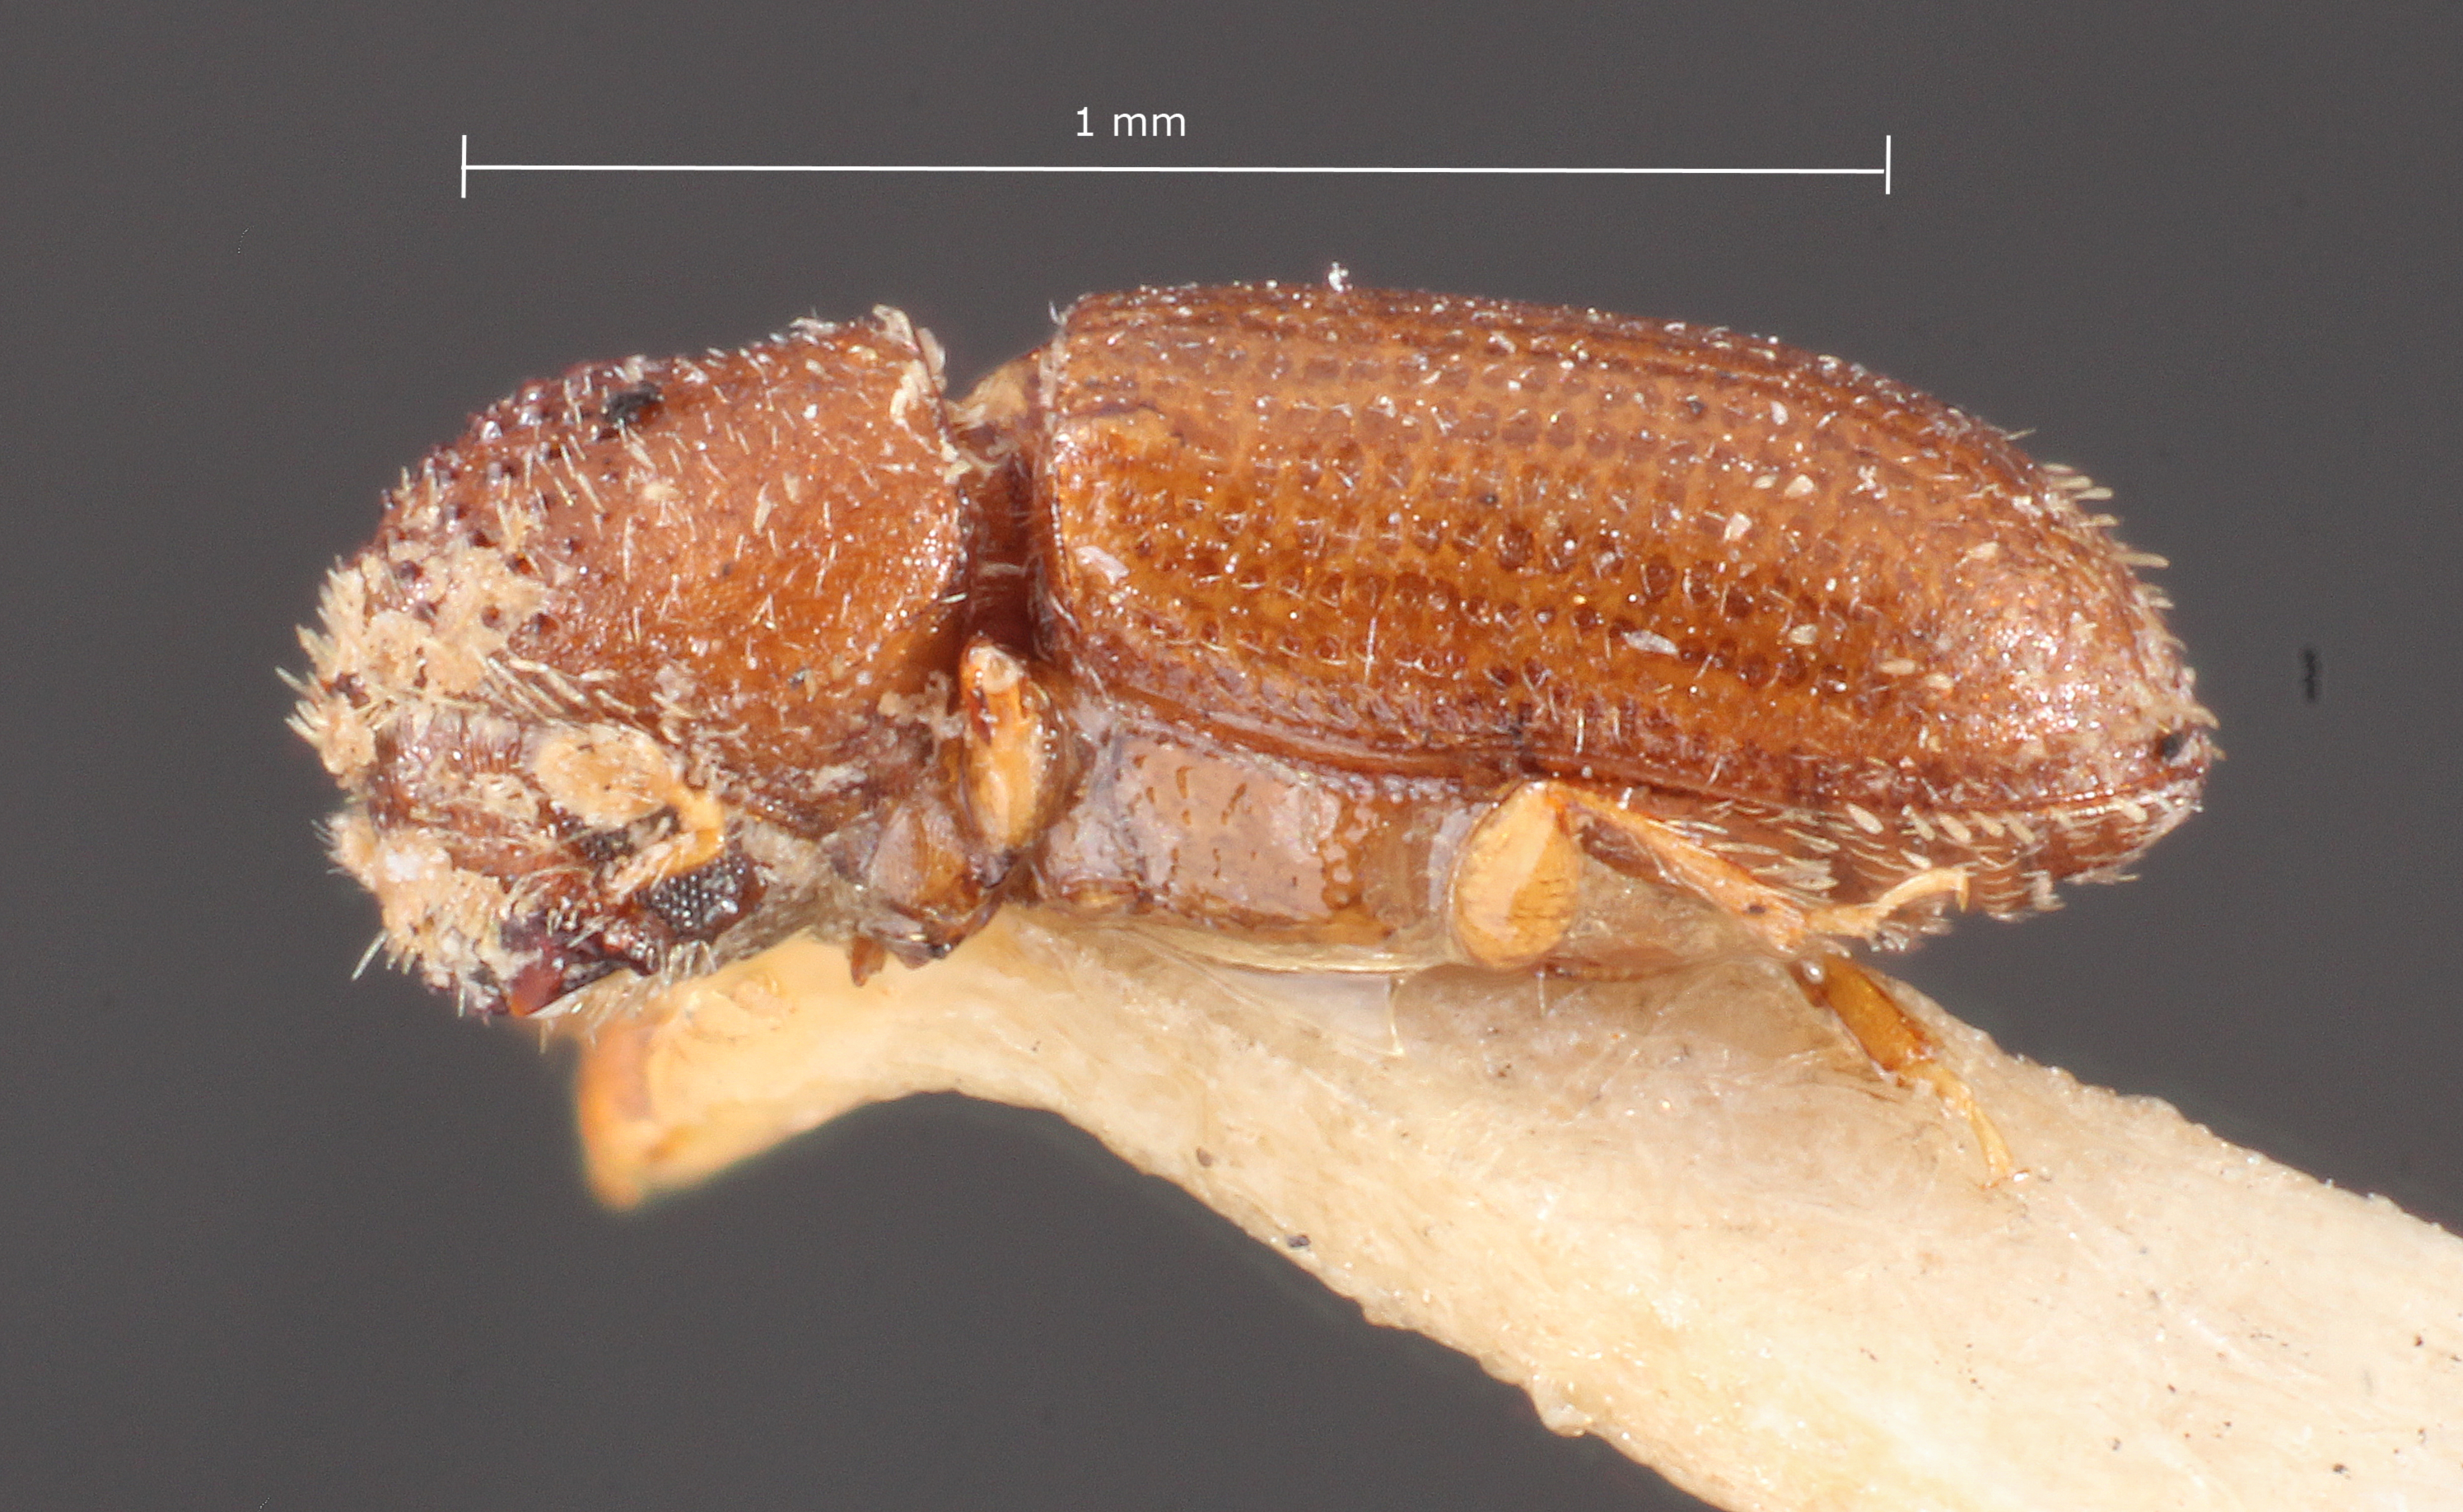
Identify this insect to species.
Tachyderes harringtoni
